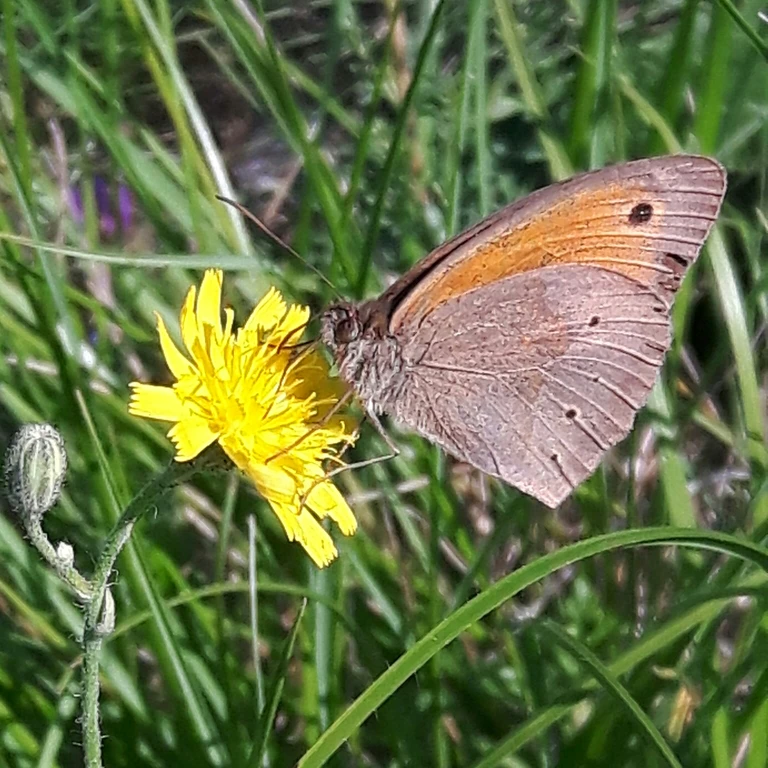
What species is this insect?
Maniola jurtina
